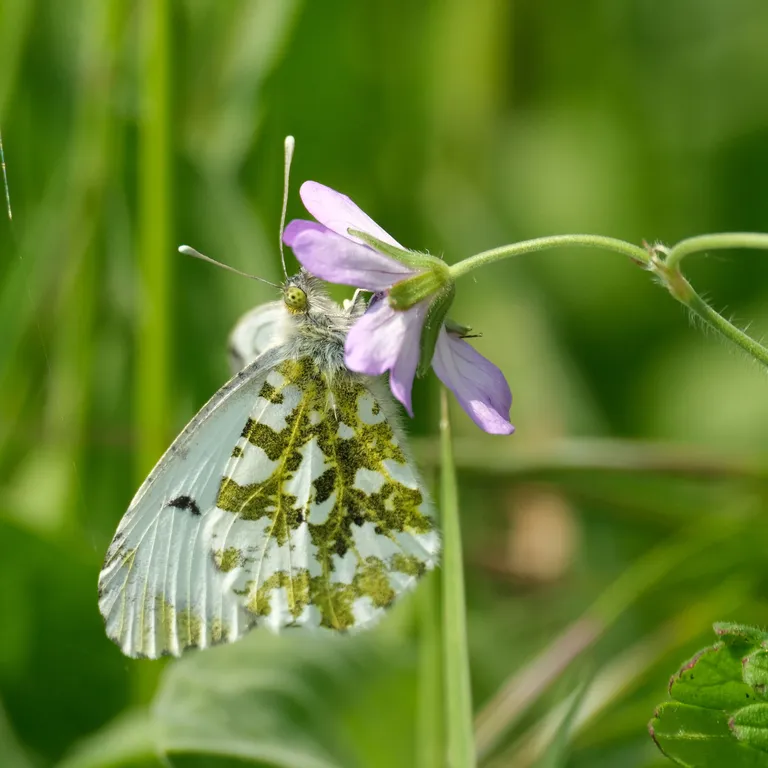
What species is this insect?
Anthocharis cardamines
